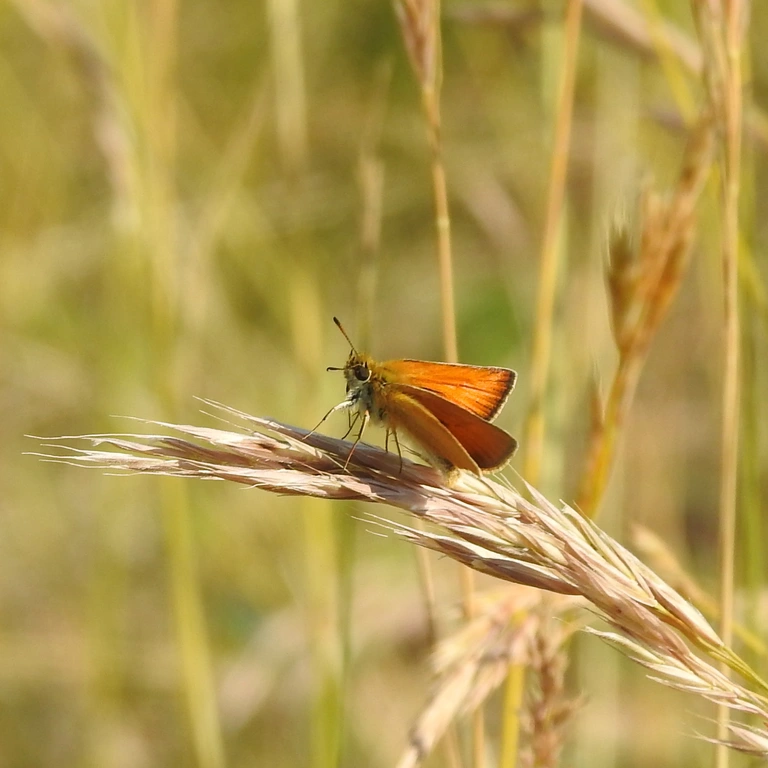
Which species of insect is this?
Thymelicus lineola
